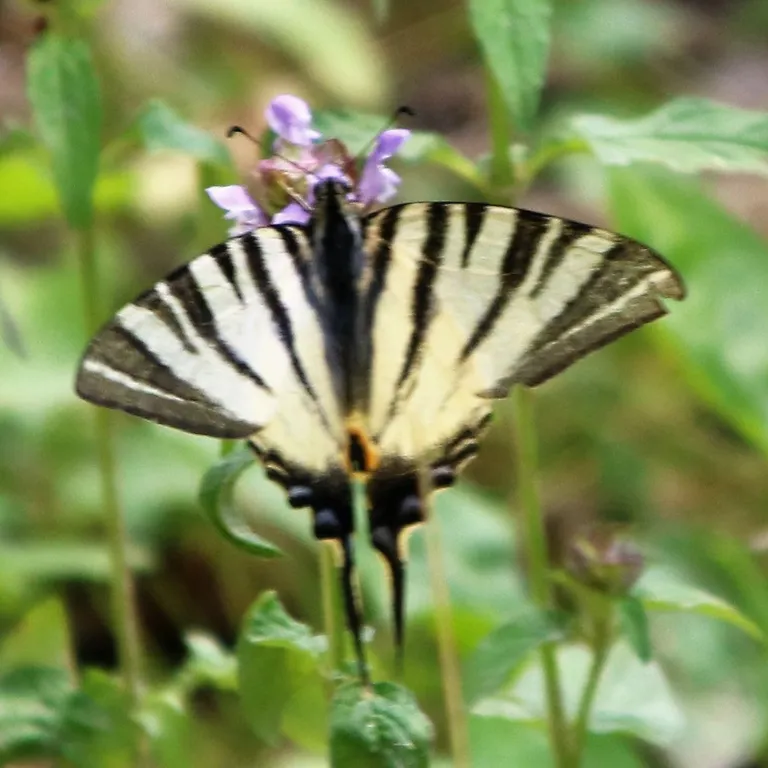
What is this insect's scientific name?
Iphiclides podalirius
